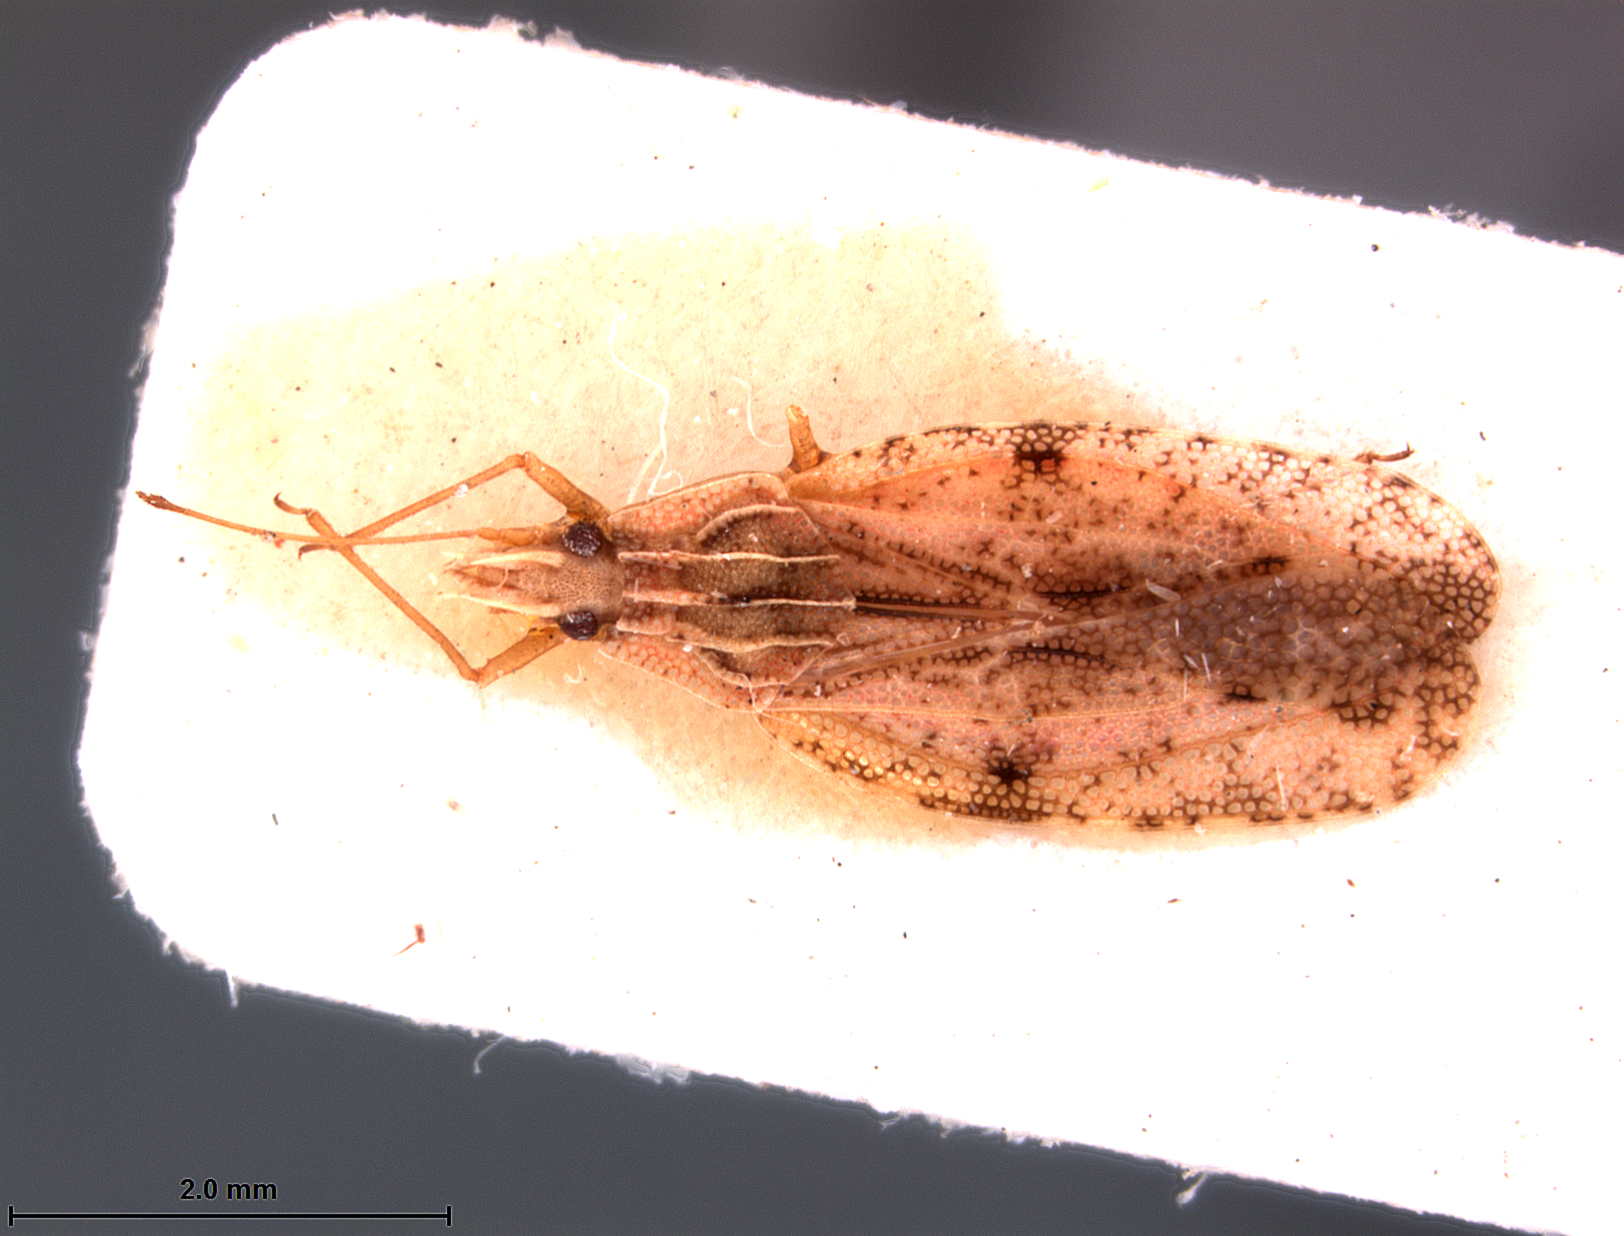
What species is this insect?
Cantacader abdivitus
